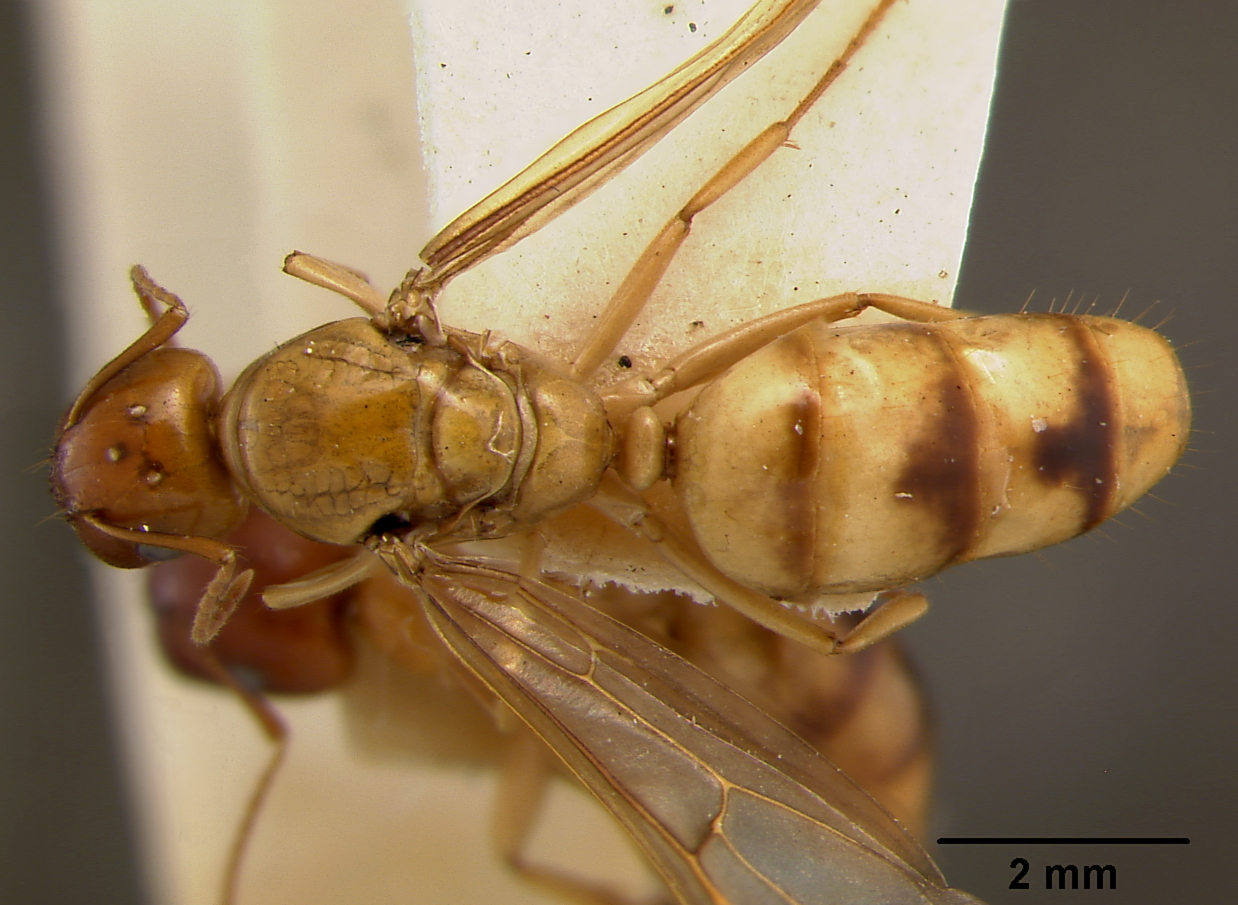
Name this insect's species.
Camponotus maudella
